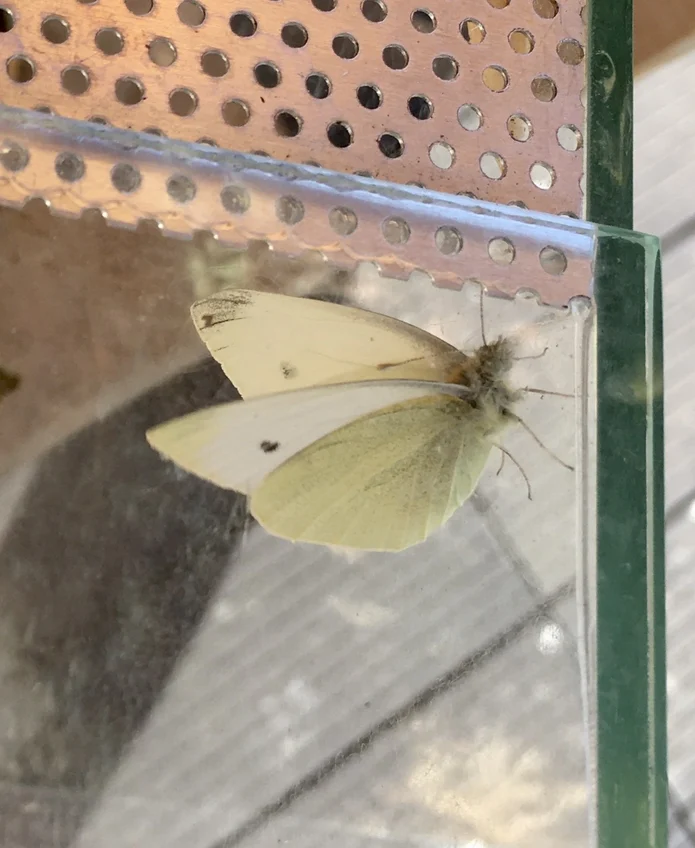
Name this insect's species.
Pieris rapae
